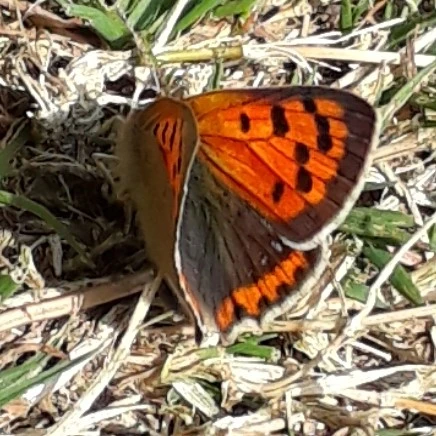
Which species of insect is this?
Lycaena phlaeas
